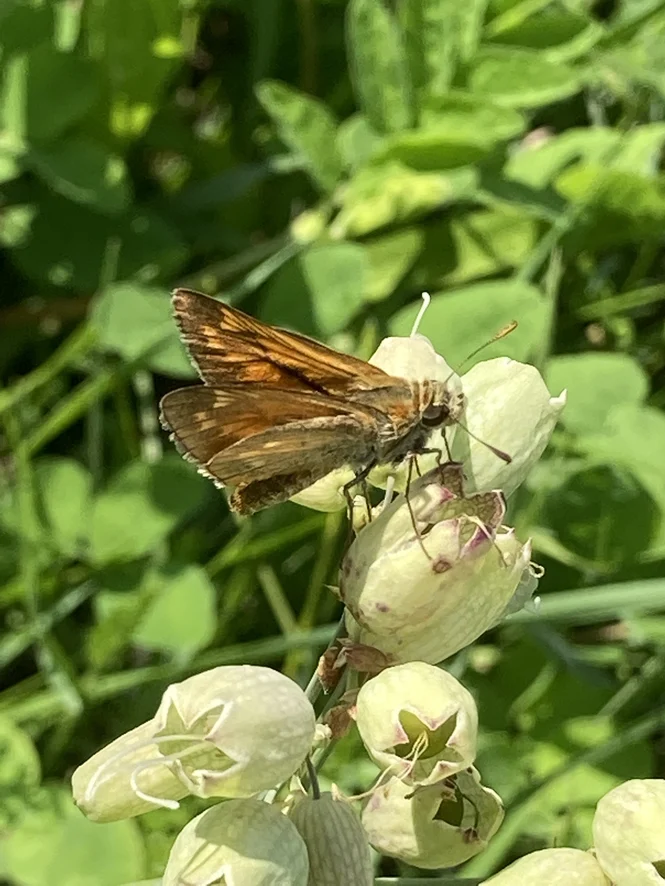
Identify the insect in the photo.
Ochlodes sylvanus (also Ochlodes venata)
